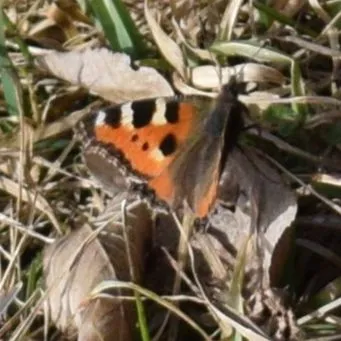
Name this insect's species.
Aglais urticae
